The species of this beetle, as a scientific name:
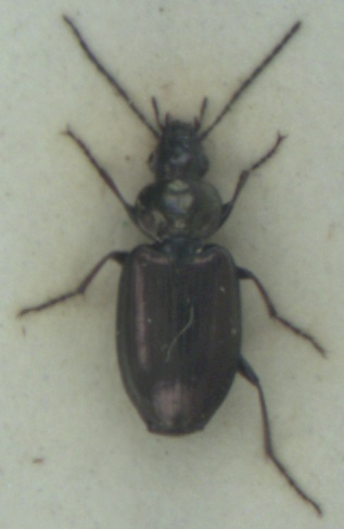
Agonum muelleri
